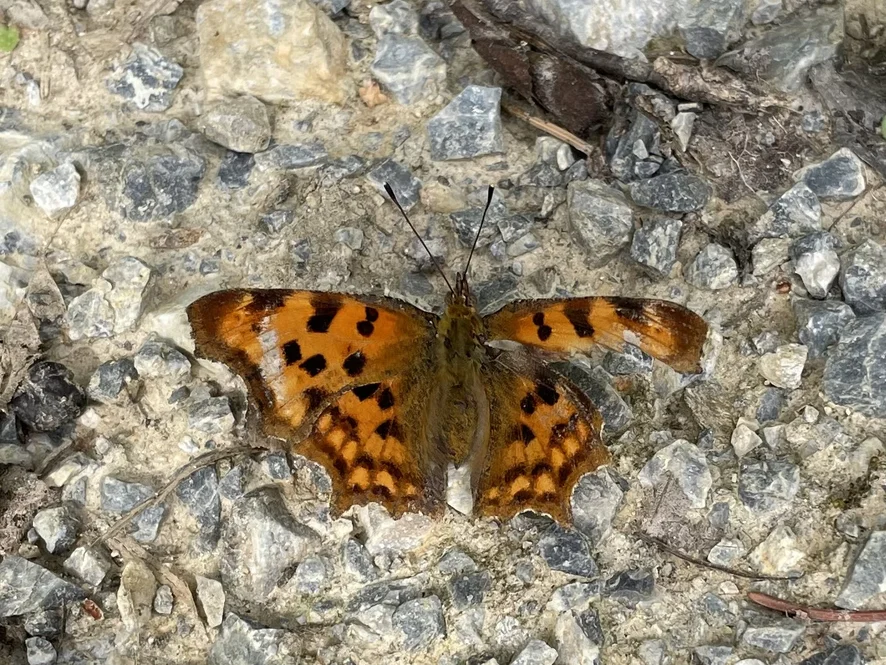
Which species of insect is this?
Polygonia c-album
